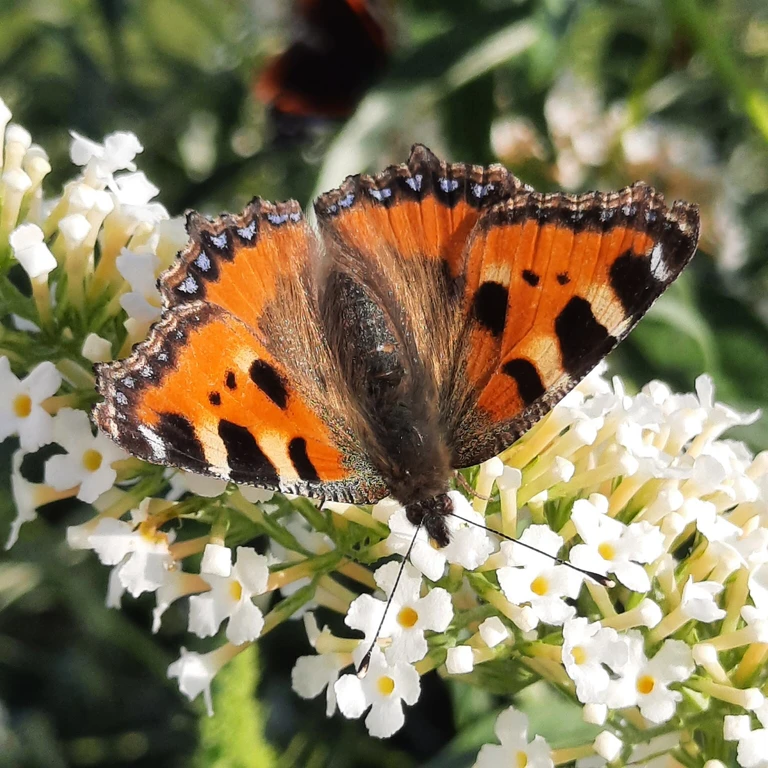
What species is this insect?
Aglais urticae
